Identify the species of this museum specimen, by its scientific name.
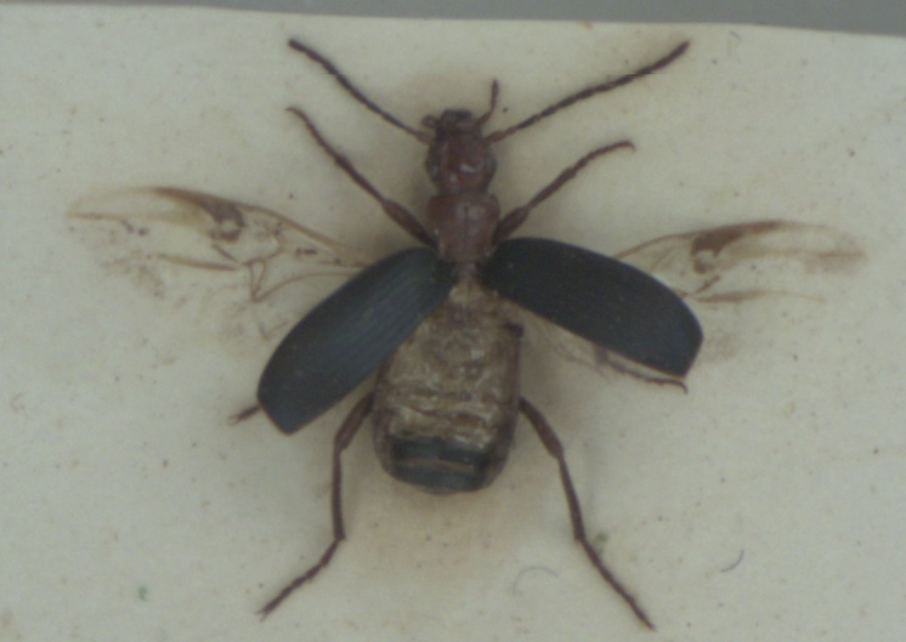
Brachinus crepitans
